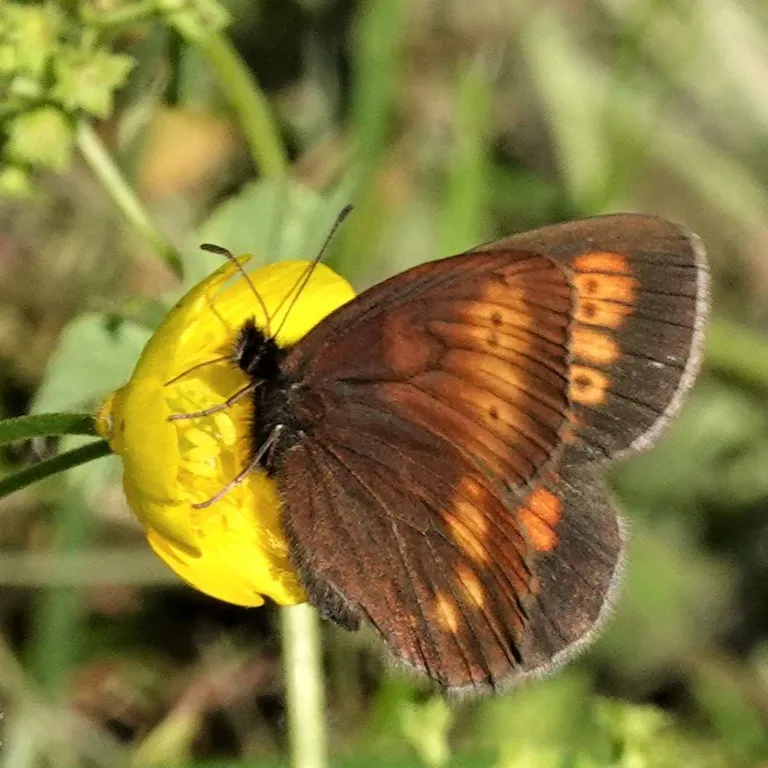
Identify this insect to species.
Erebia eriphyle
